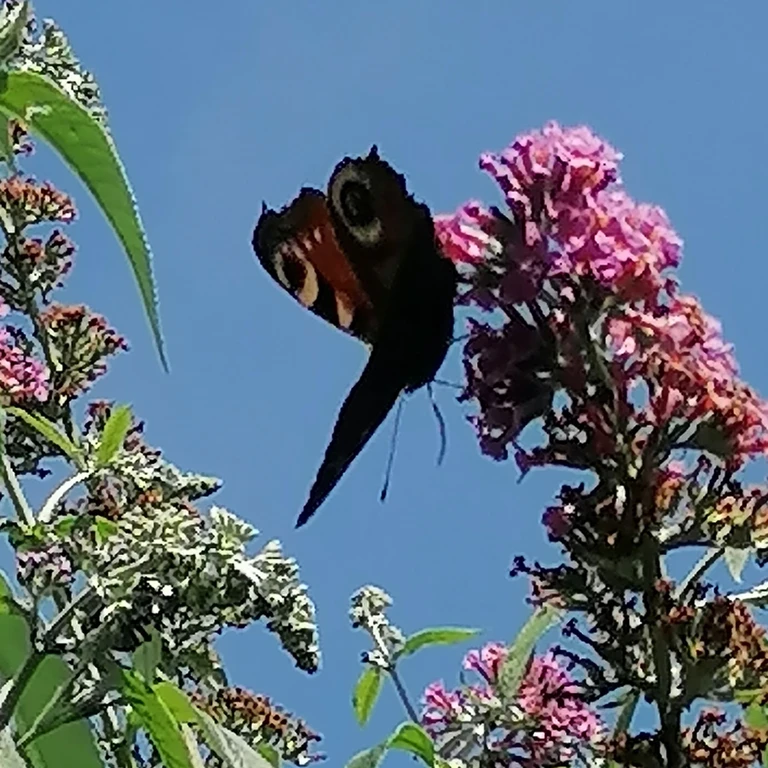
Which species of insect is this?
Aglais io
